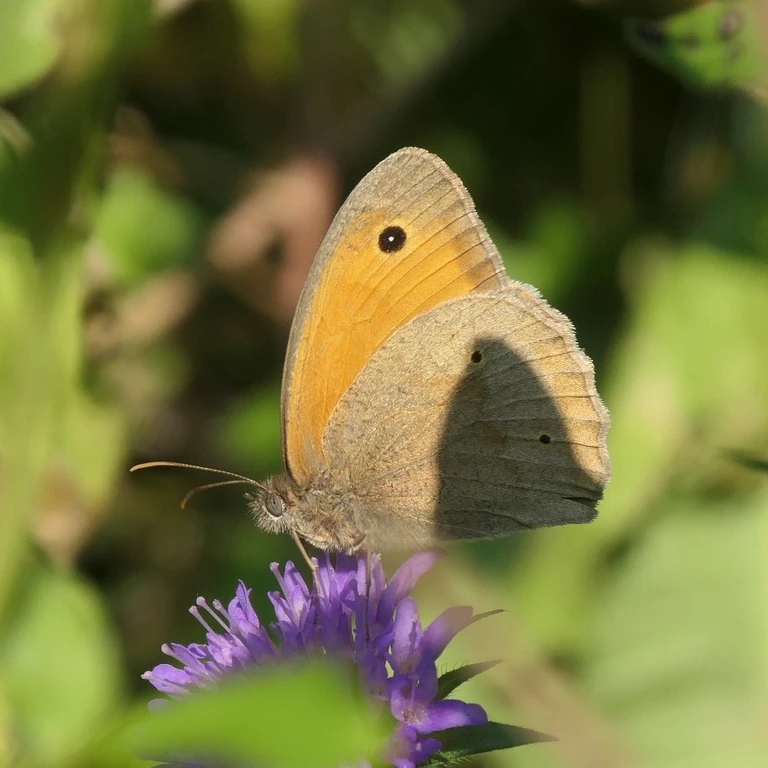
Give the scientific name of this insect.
Maniola jurtina
